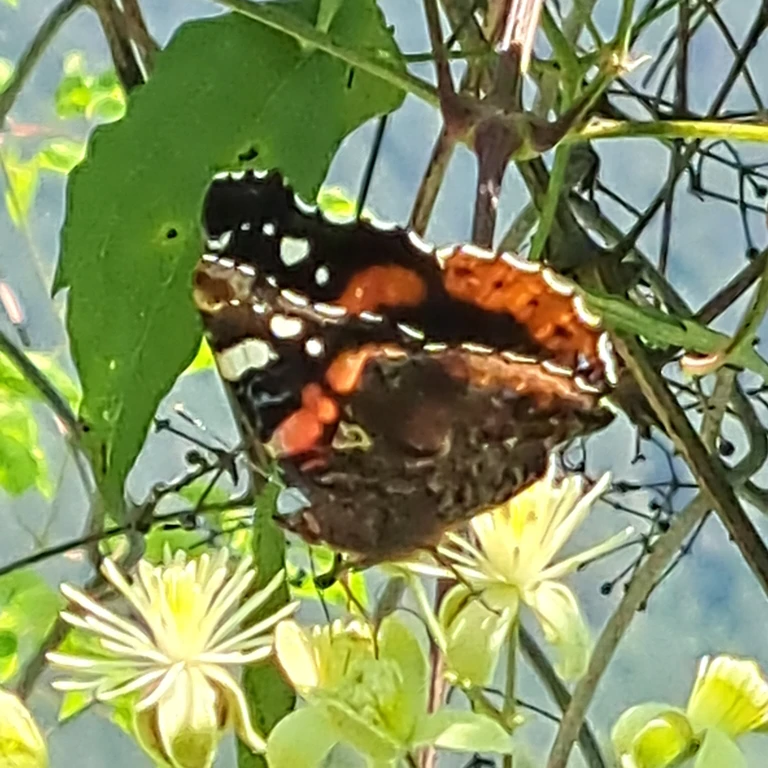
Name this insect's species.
Vanessa atalanta
